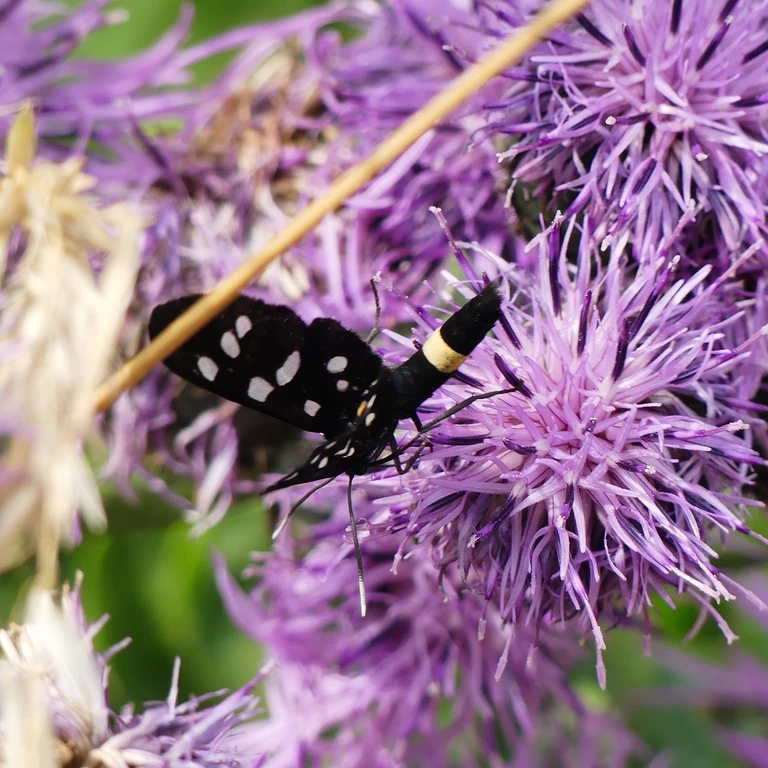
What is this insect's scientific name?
Amata phegea
